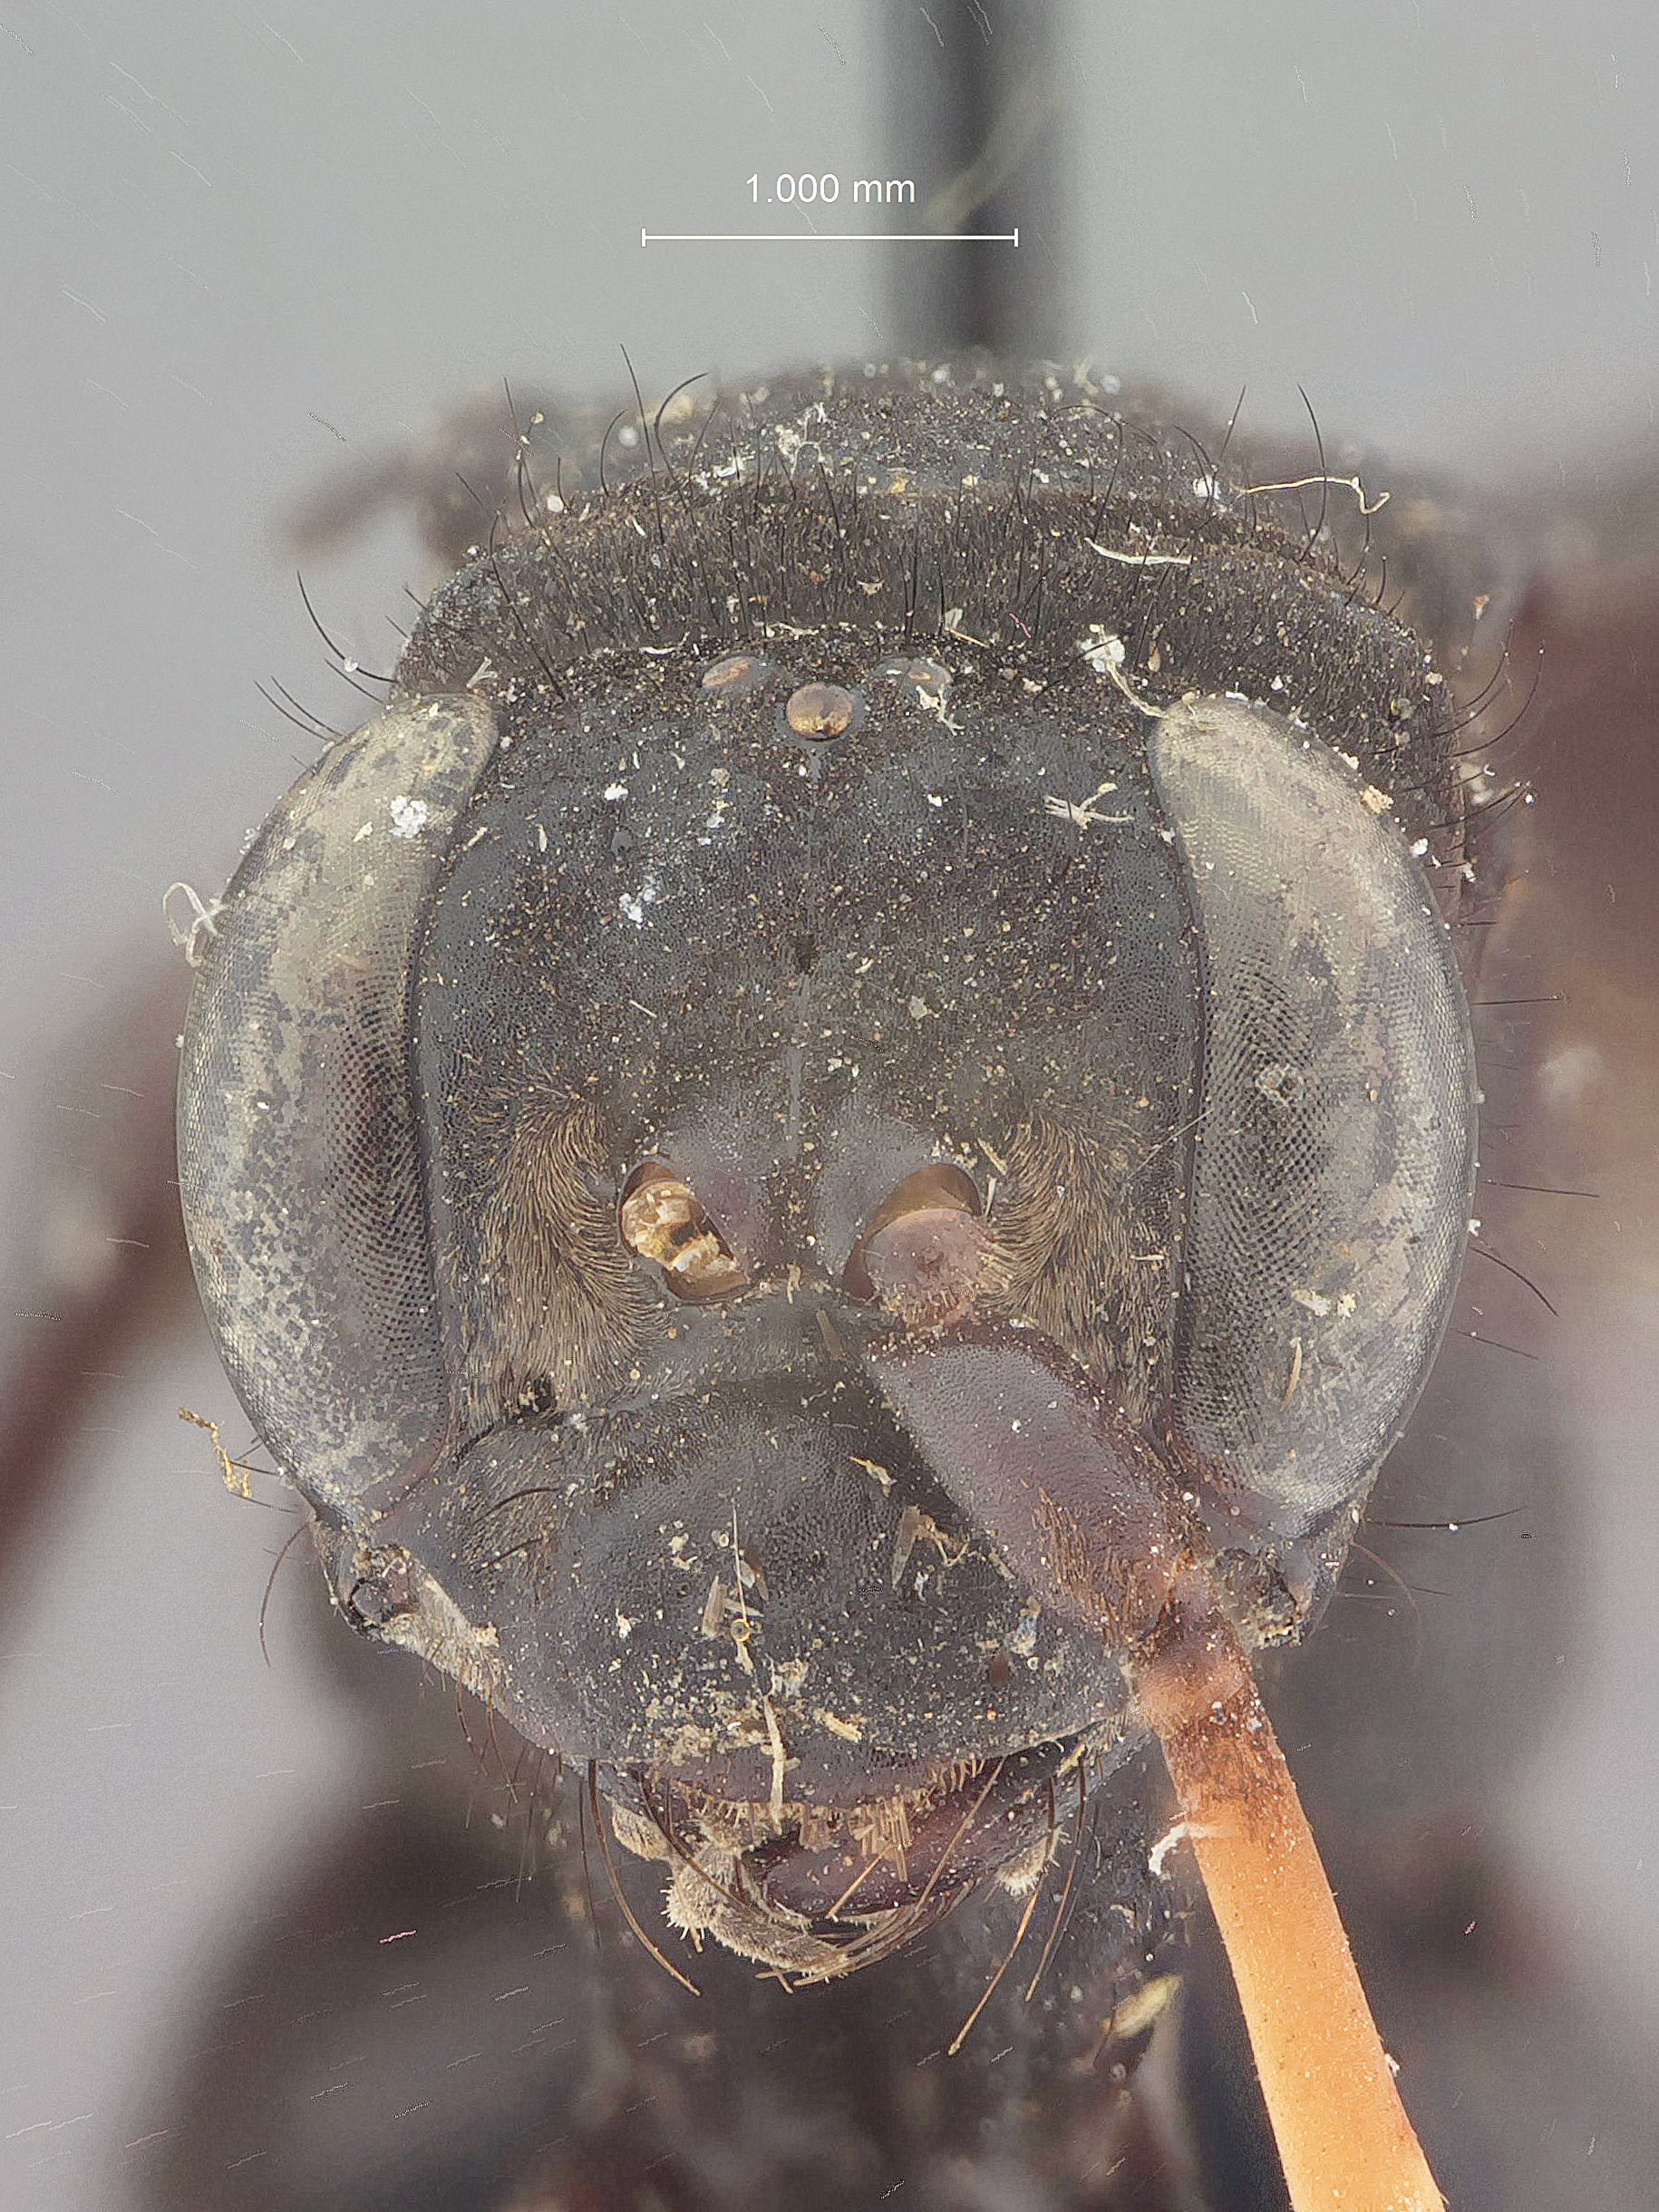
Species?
Cryptocheilus peruvianus
